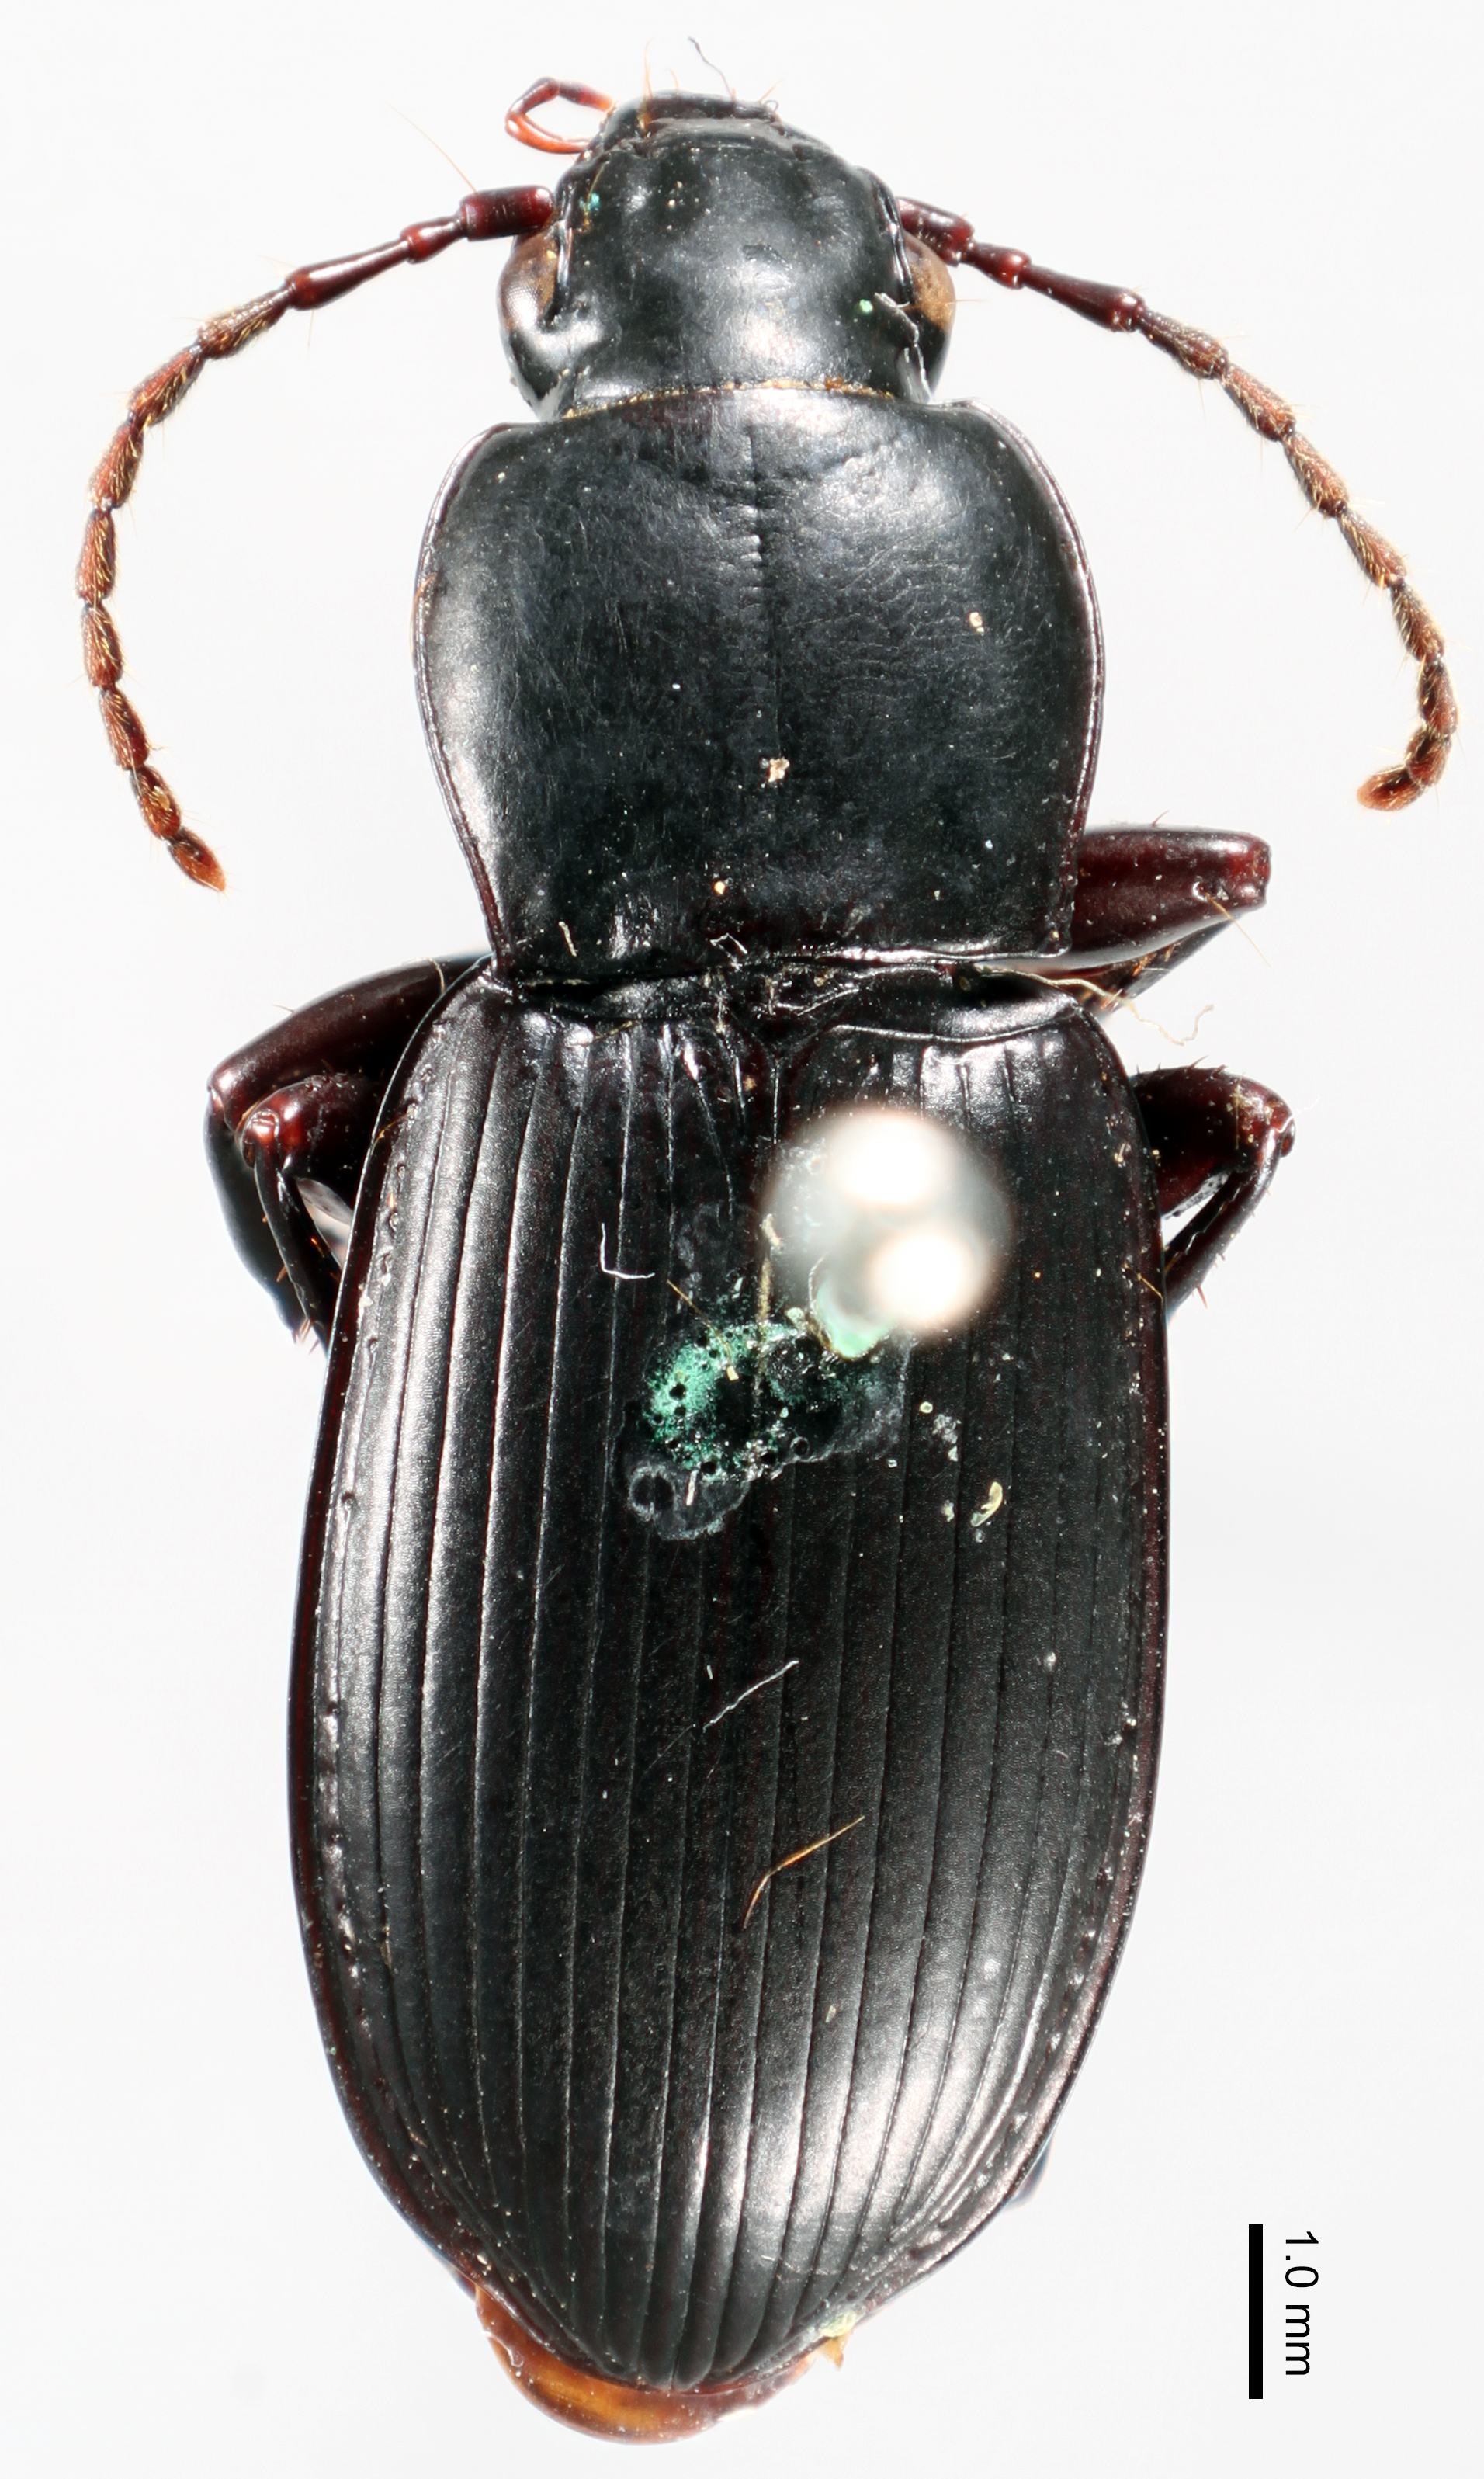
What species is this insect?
Pterostichus ordinarius
